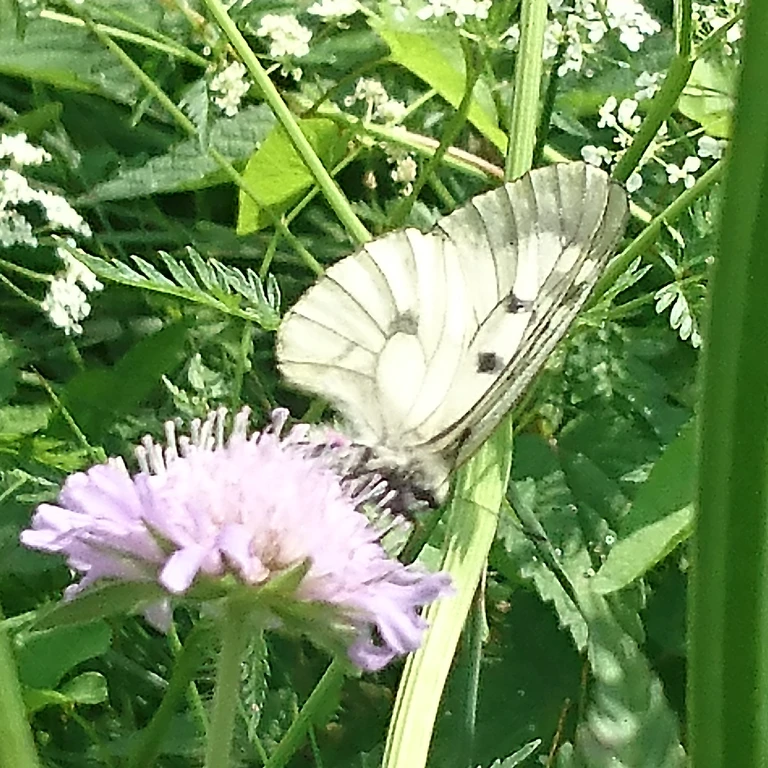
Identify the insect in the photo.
Parnassius mnemosyne
